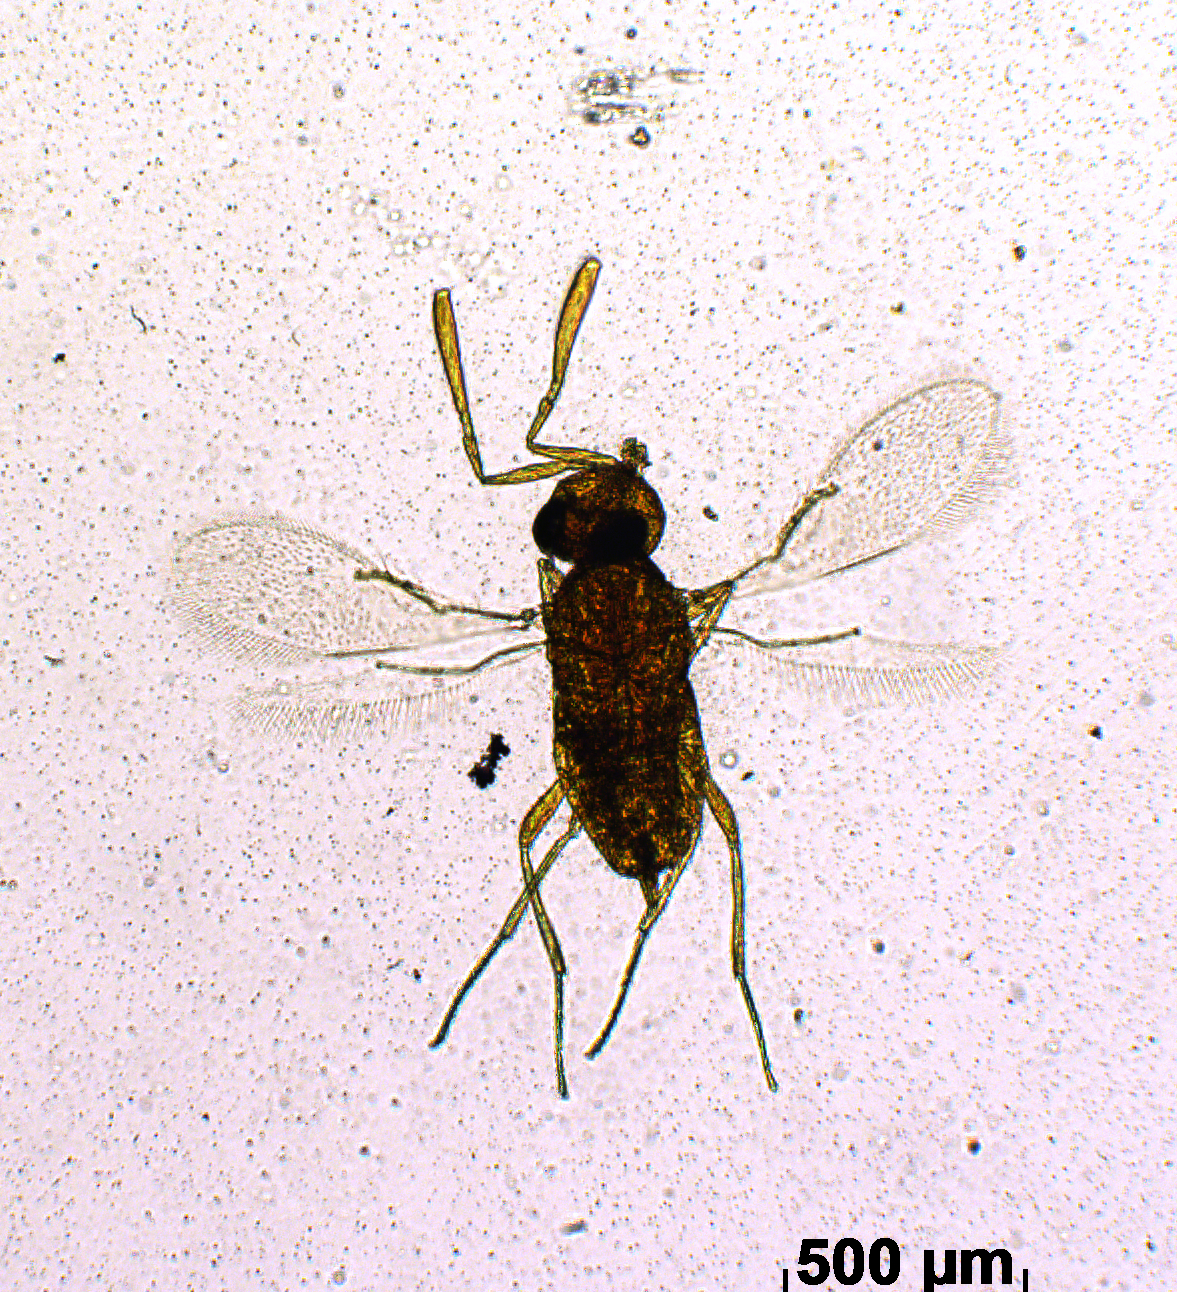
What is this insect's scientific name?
Eretmocerus clauseni
